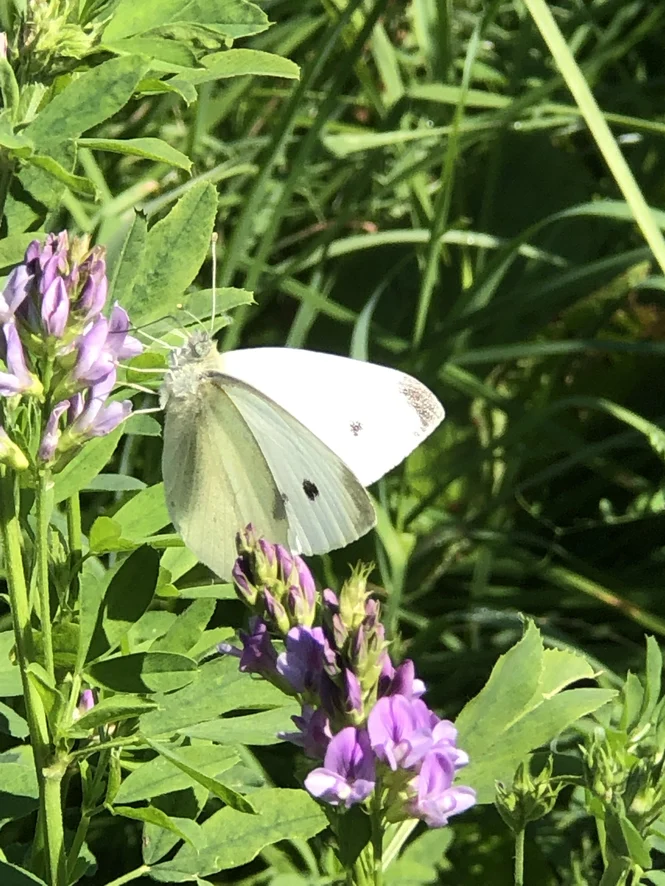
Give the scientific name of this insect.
Pieris rapae
